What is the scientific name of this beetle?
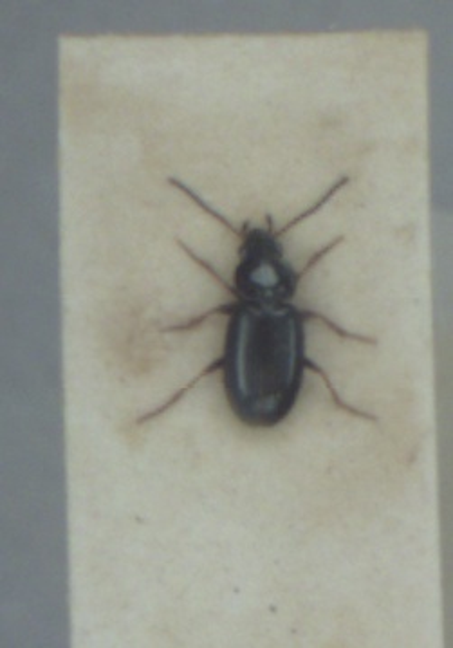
Bembidion obtusum
